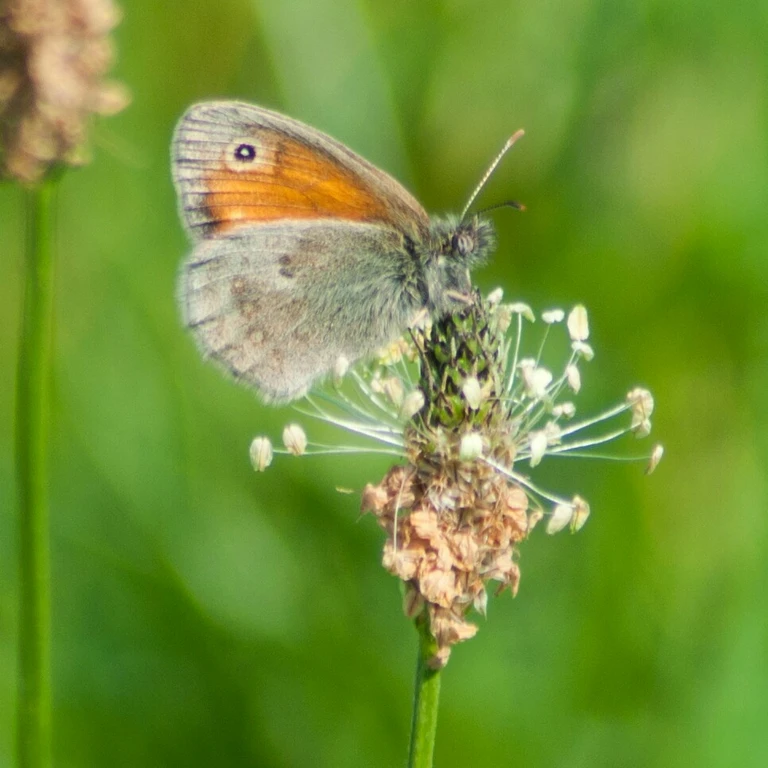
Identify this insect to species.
Coenonympha pamphilus
